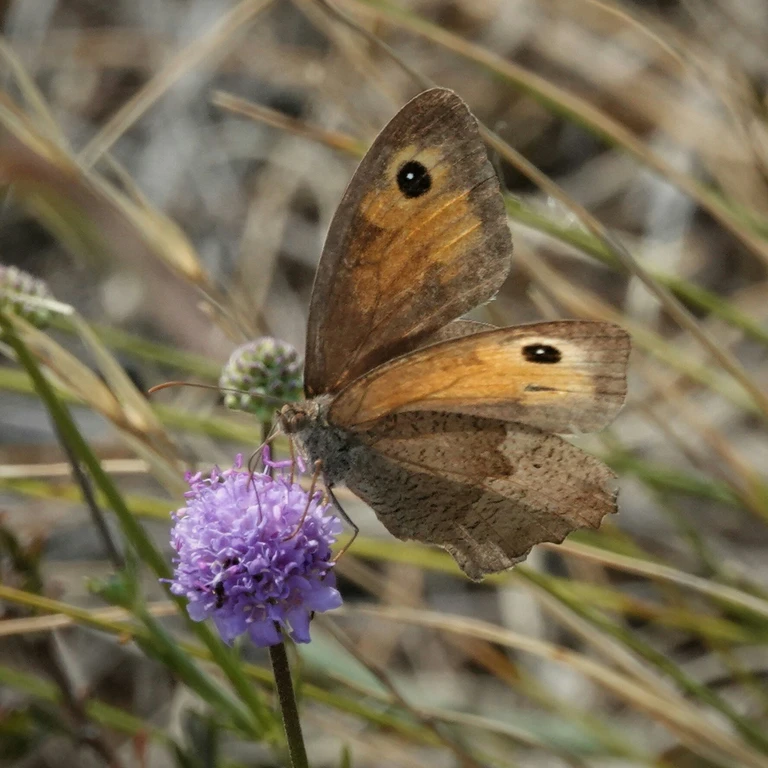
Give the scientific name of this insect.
Maniola jurtina
